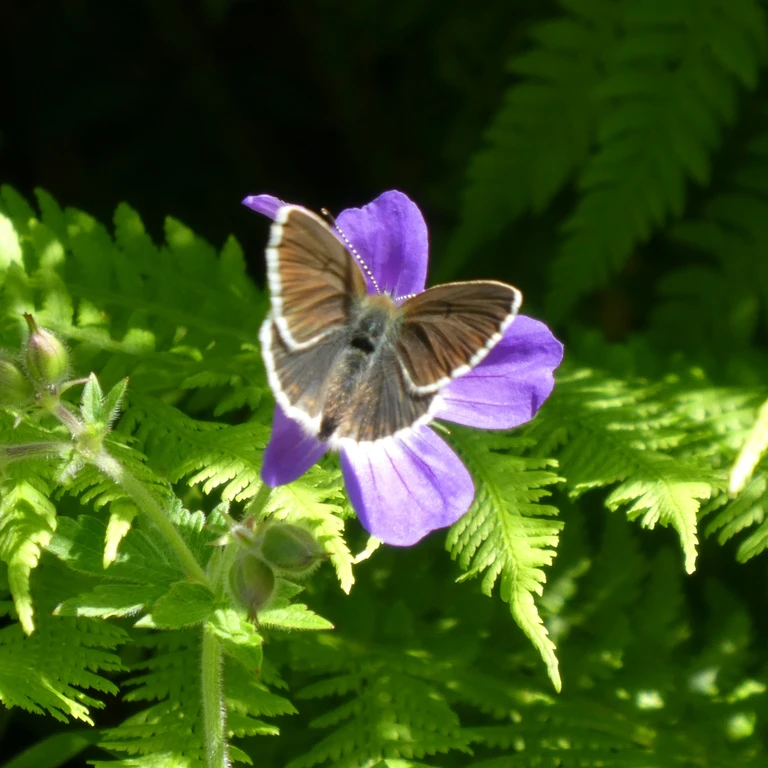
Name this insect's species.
Eumedonia eumedon
